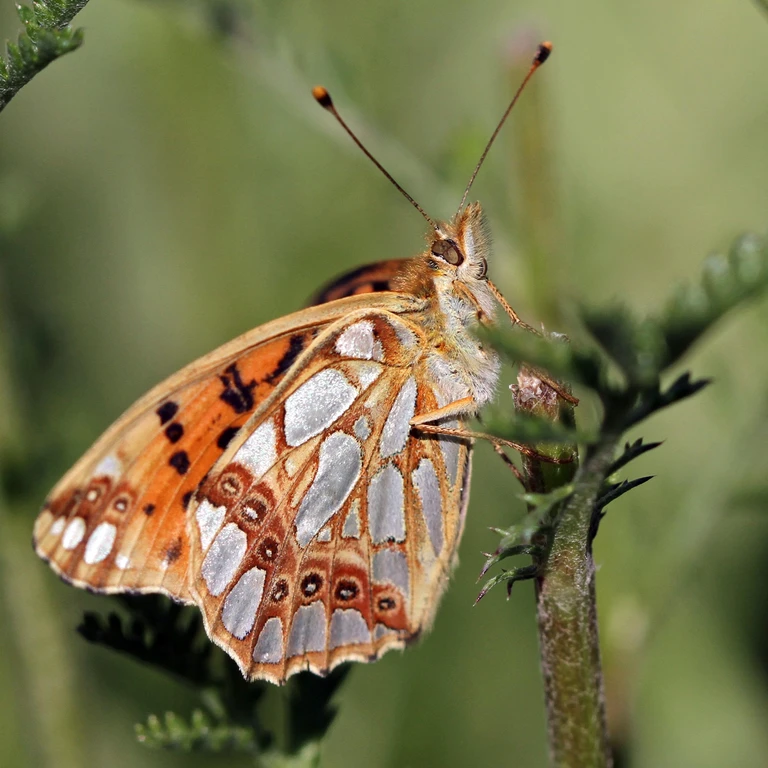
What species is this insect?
Issoria lathonia
